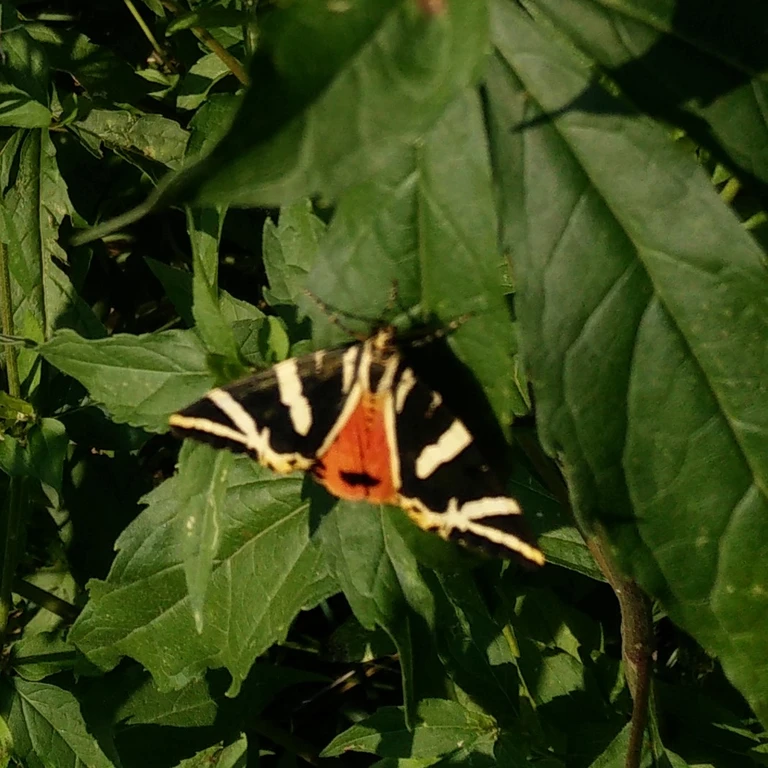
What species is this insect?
Euplagia quadripunctaria
